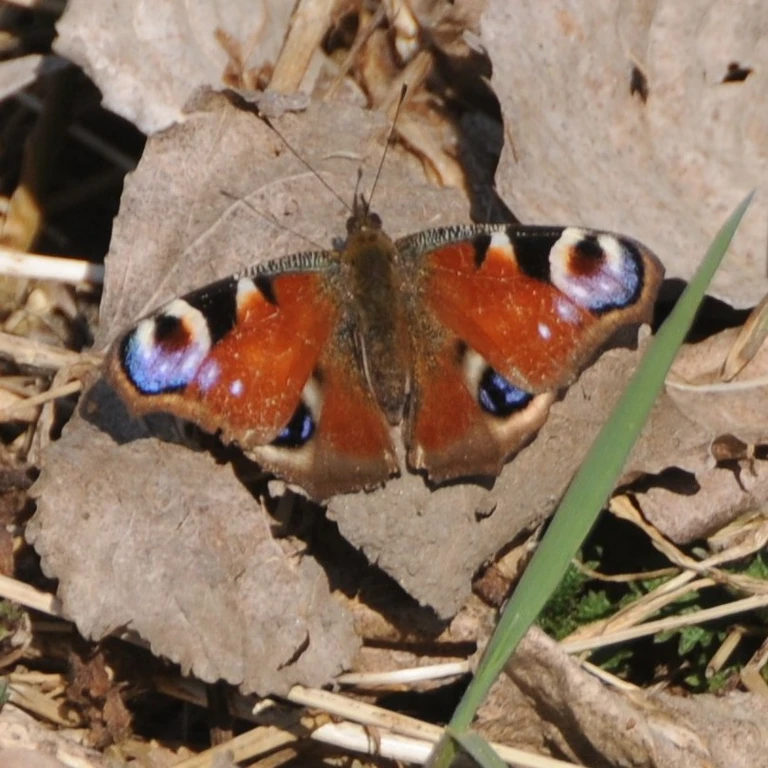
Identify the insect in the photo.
Aglais io
